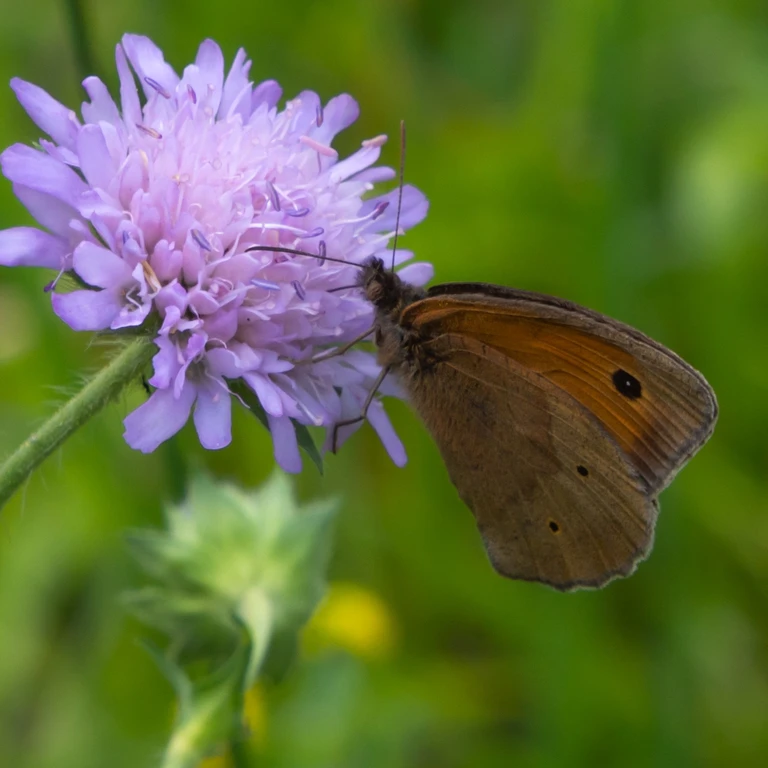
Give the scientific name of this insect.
Maniola jurtina
